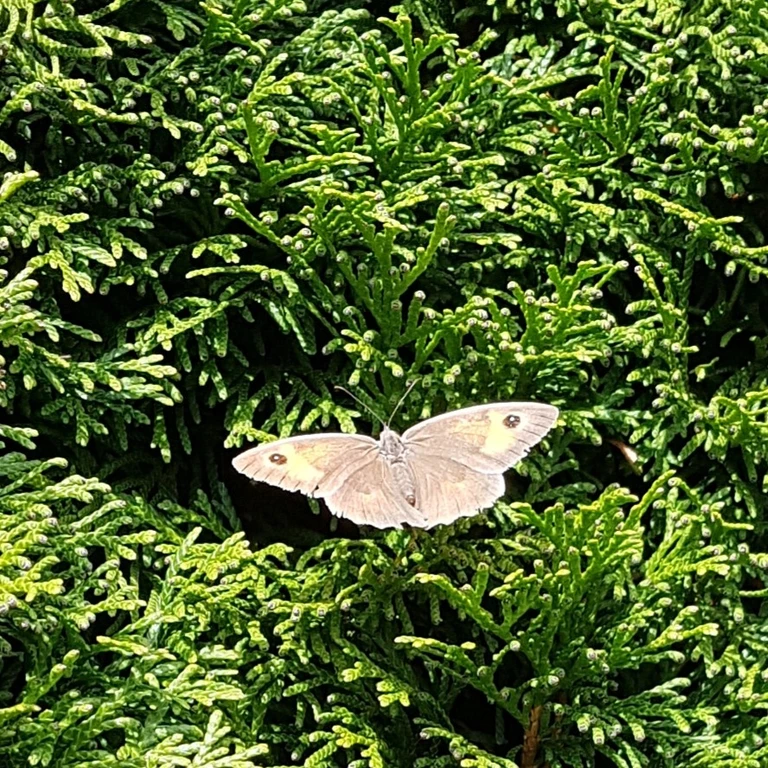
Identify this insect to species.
Maniola jurtina
